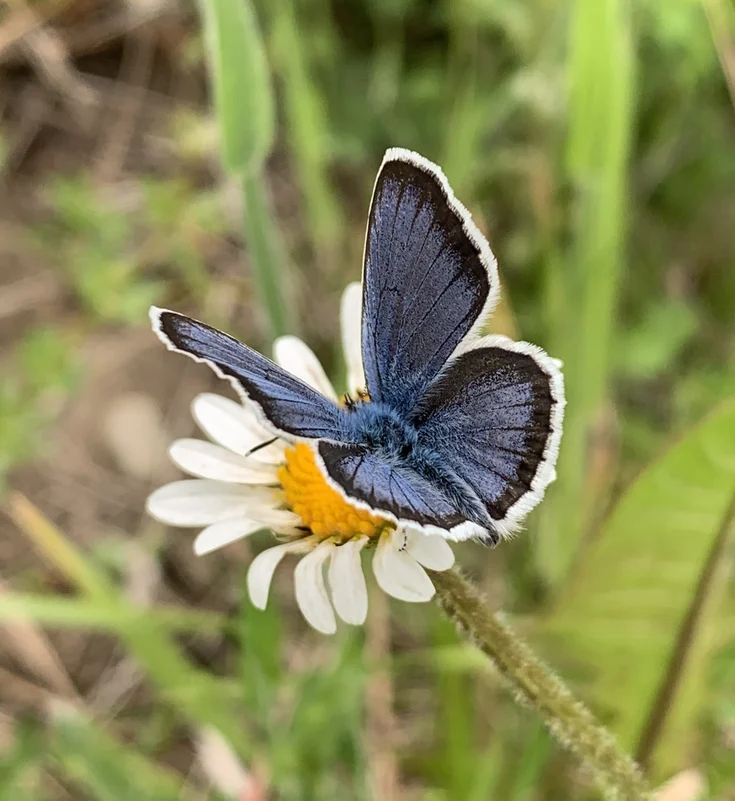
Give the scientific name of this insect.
Plebejus argus
